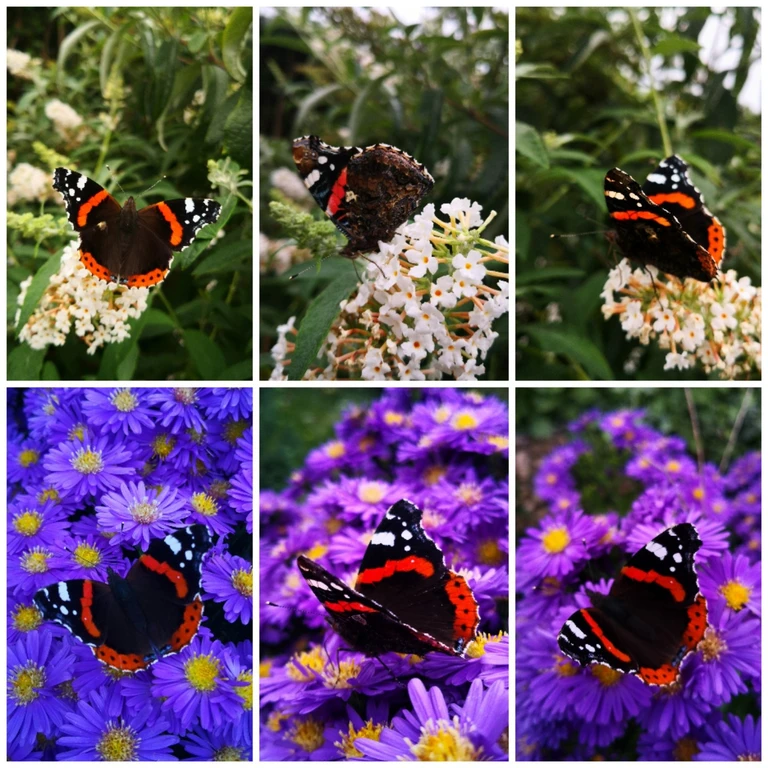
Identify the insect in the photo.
Vanessa atalanta
